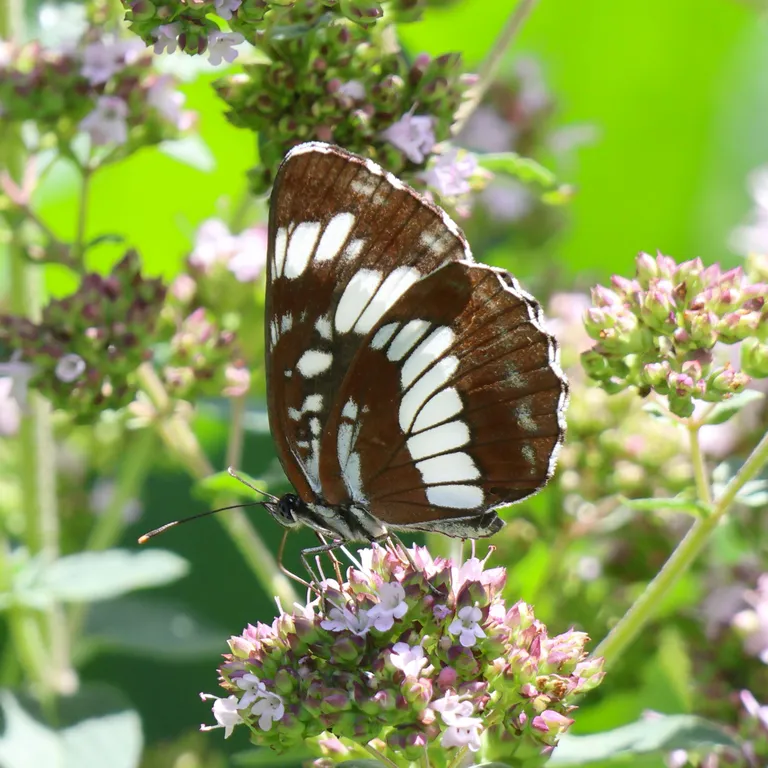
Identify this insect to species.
Neptis rivularis
